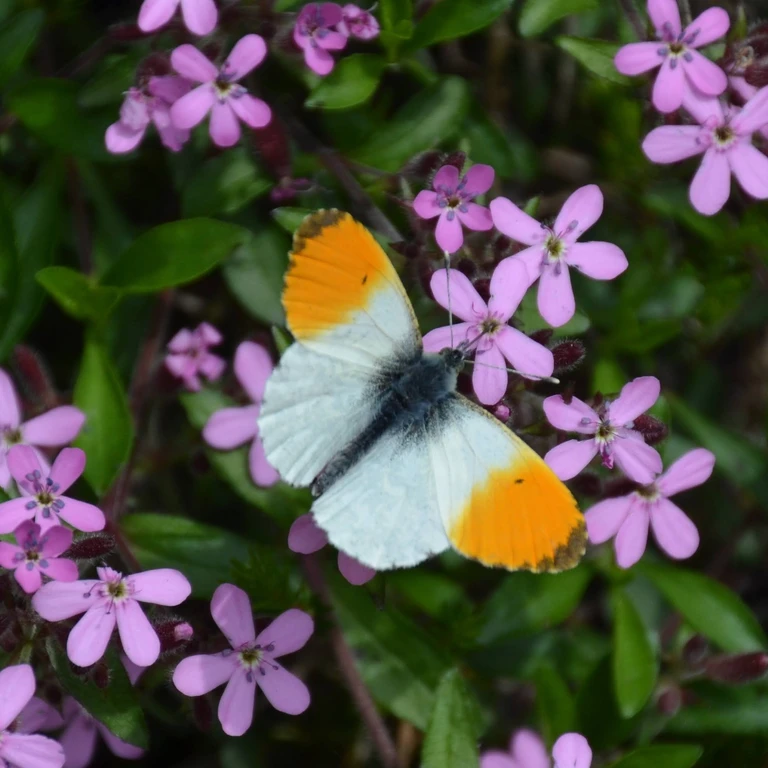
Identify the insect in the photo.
Anthocharis cardamines
